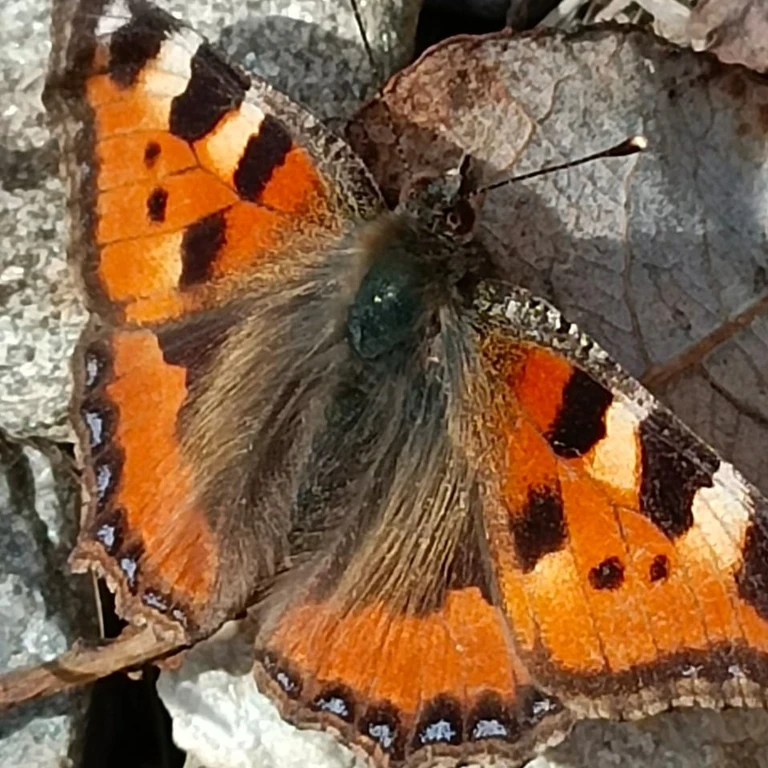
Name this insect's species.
Aglais urticae
